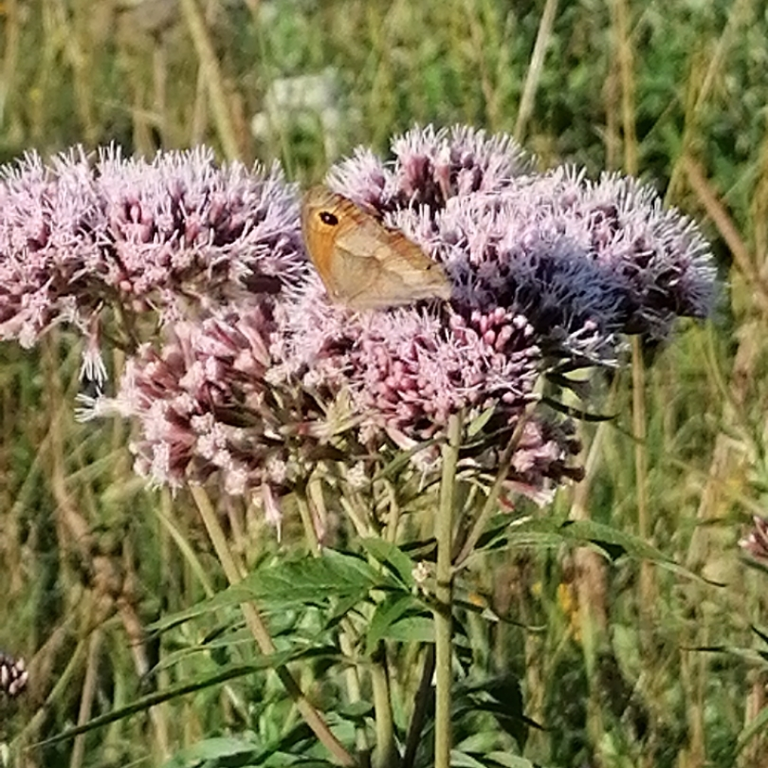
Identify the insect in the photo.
Maniola jurtina
